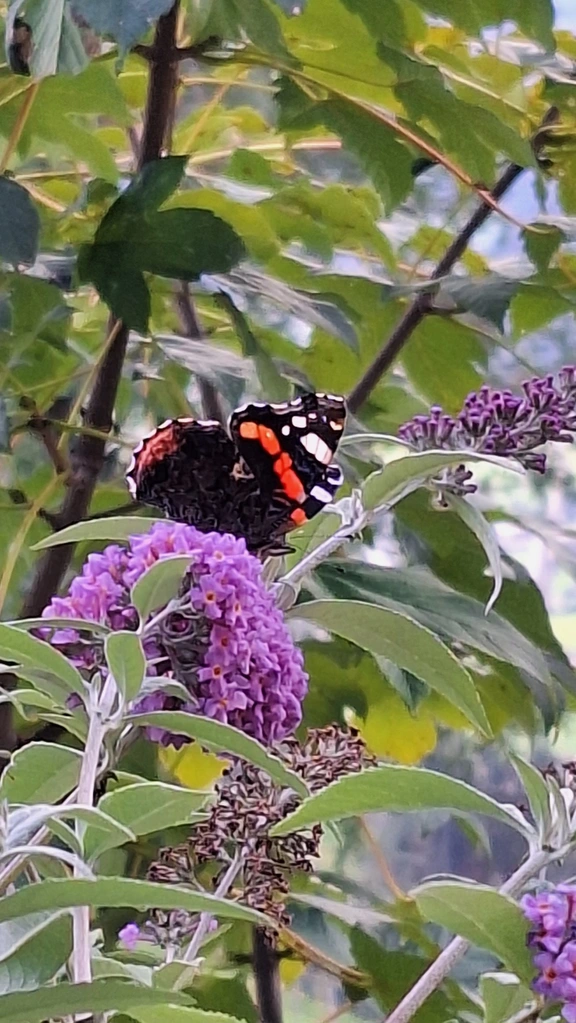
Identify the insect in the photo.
Vanessa atalanta
